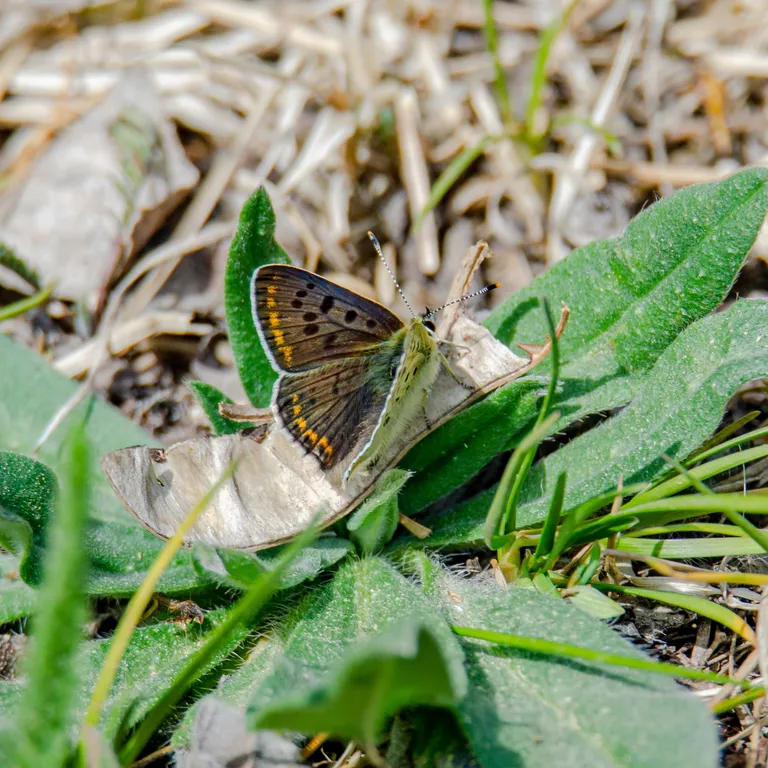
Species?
Lycaena tityrus (also Loweia tityrus)
